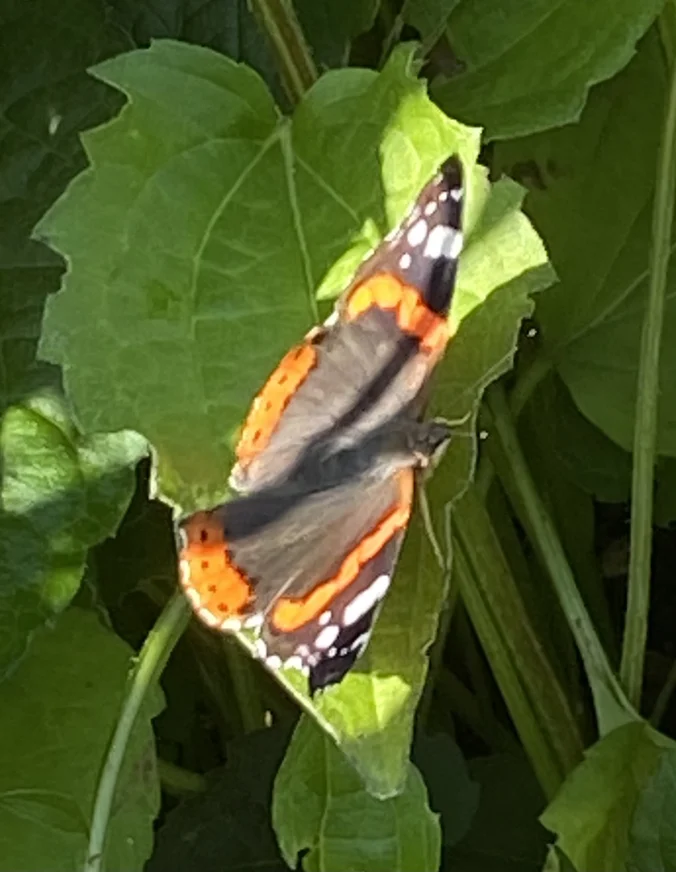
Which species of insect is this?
Vanessa atalanta
